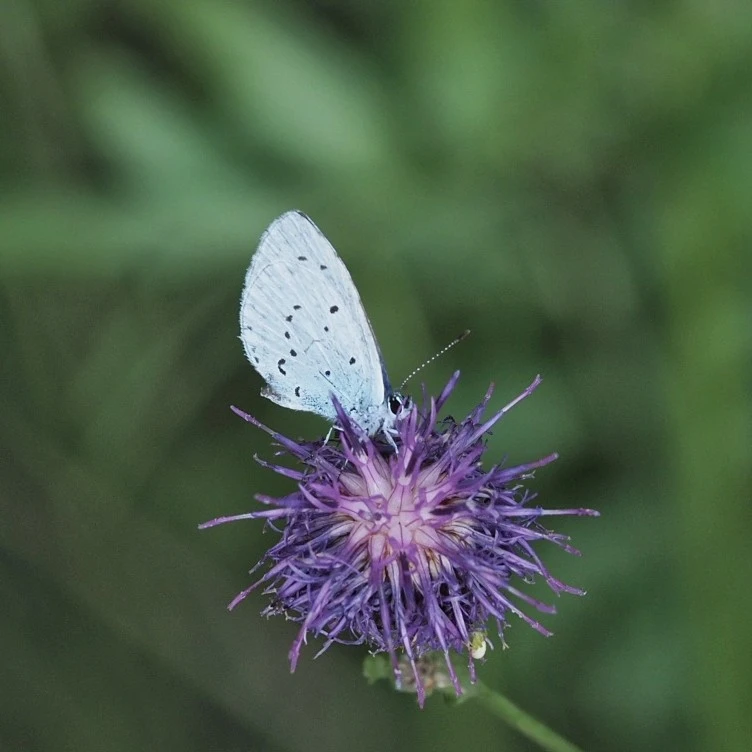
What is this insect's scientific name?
Celastrina argiolus
